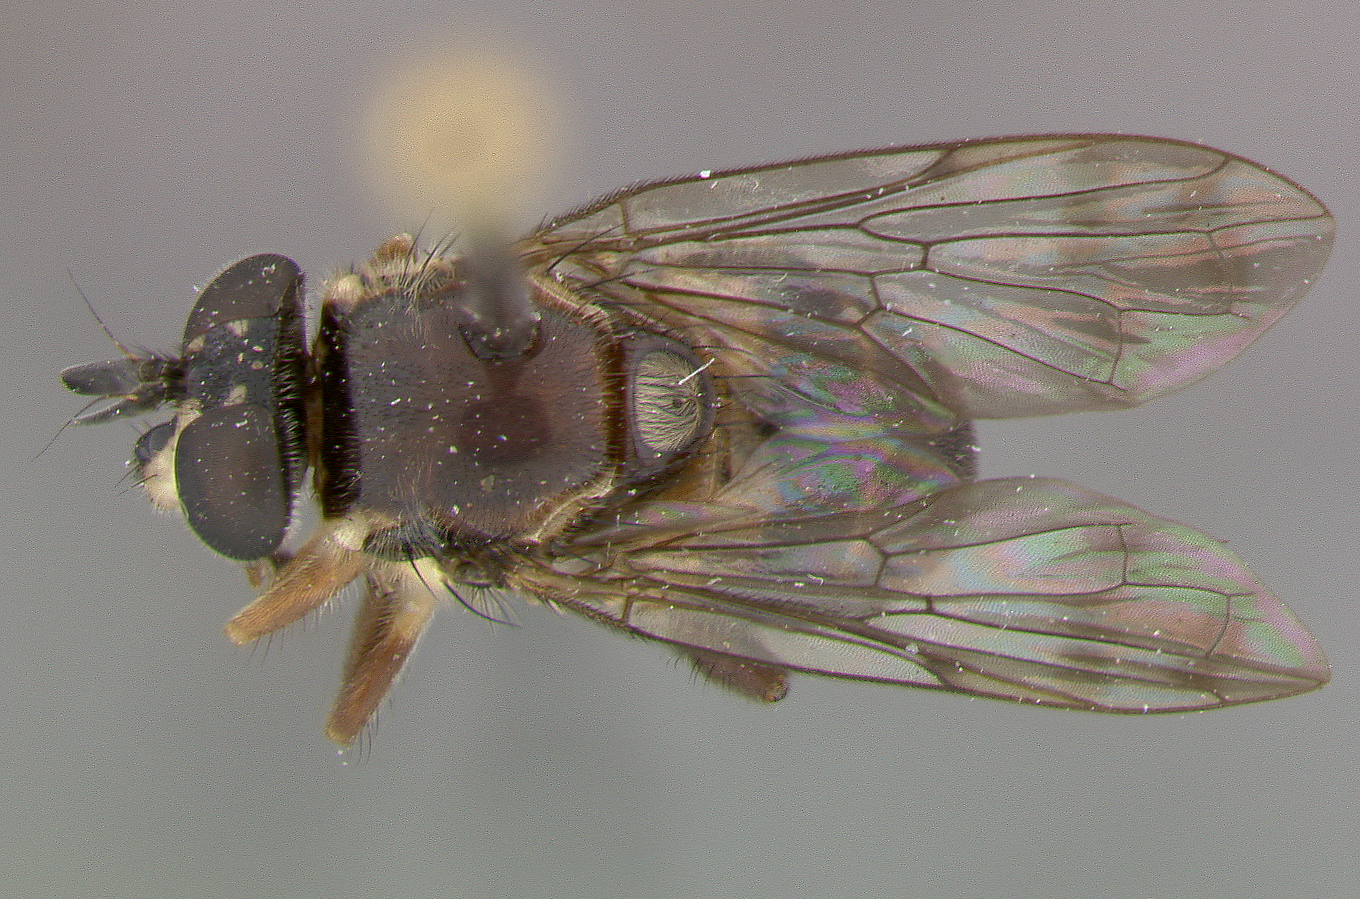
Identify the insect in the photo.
Graptomyza amplicavum
